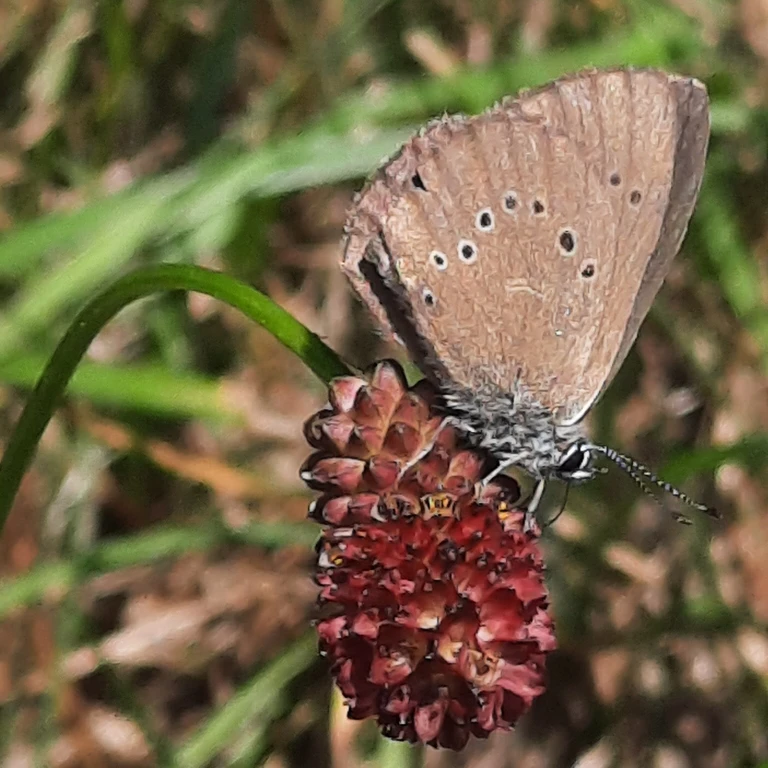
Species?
Phengaris nausithous (also Maculinea nausithous)
